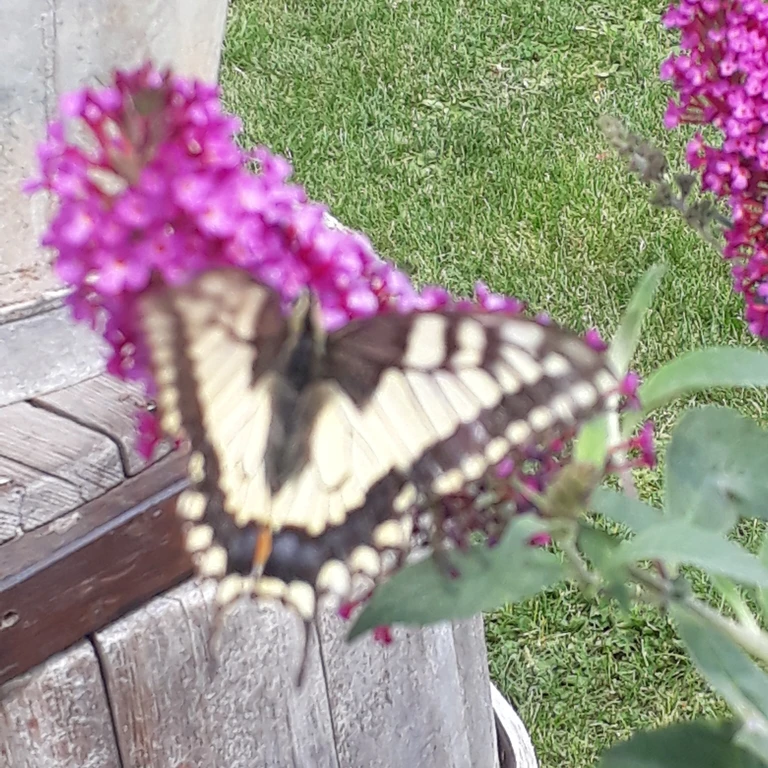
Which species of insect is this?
Papilio machaon
